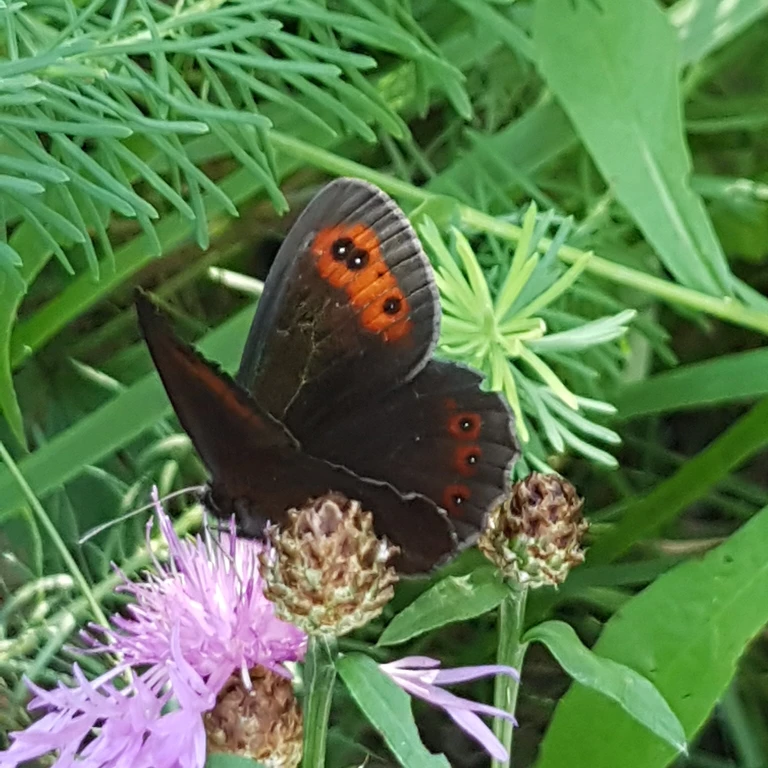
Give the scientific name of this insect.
Erebia aethiops
